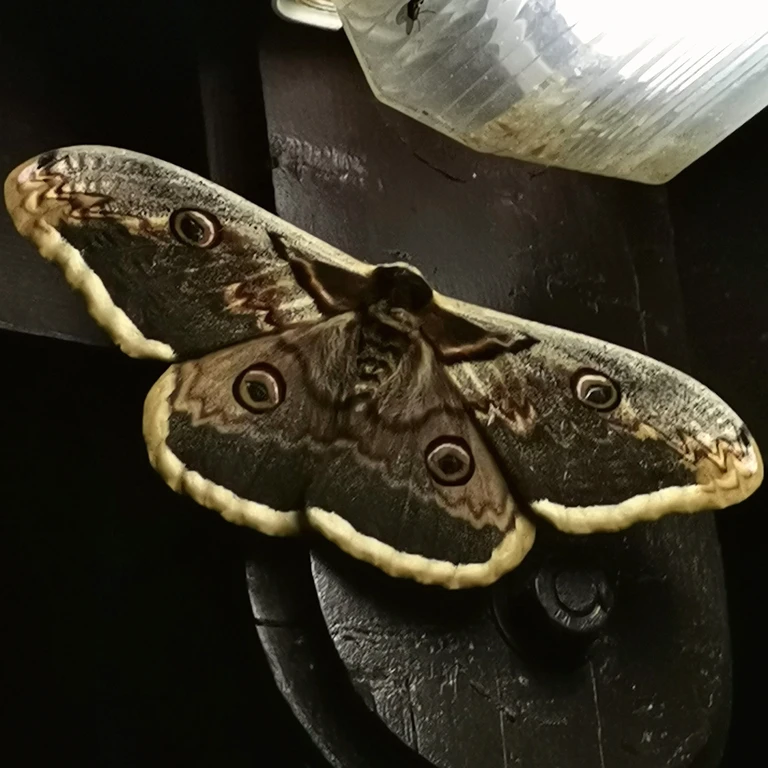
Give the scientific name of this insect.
Saturnia pyri
